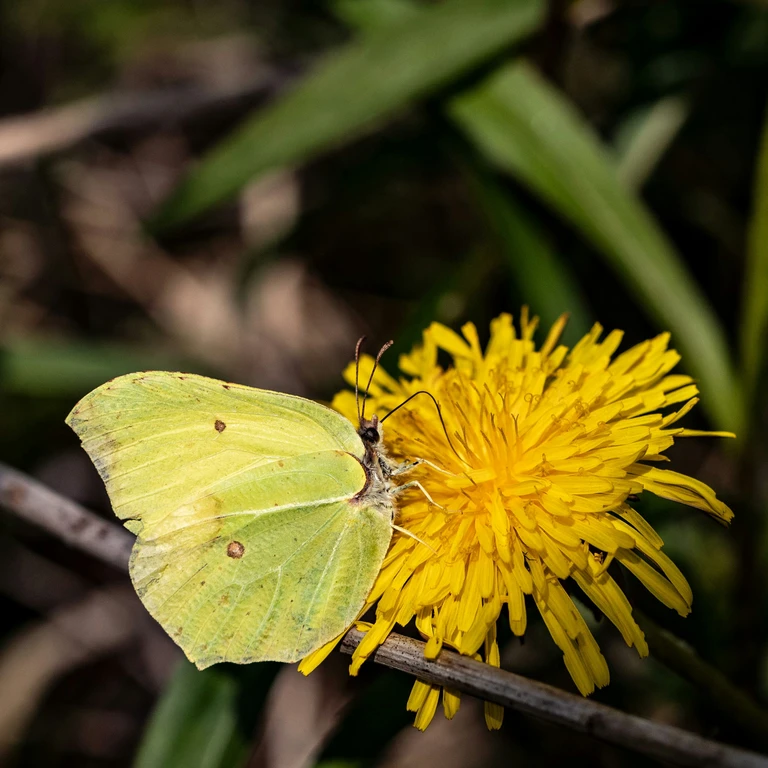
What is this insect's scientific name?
Gonepteryx rhamni
